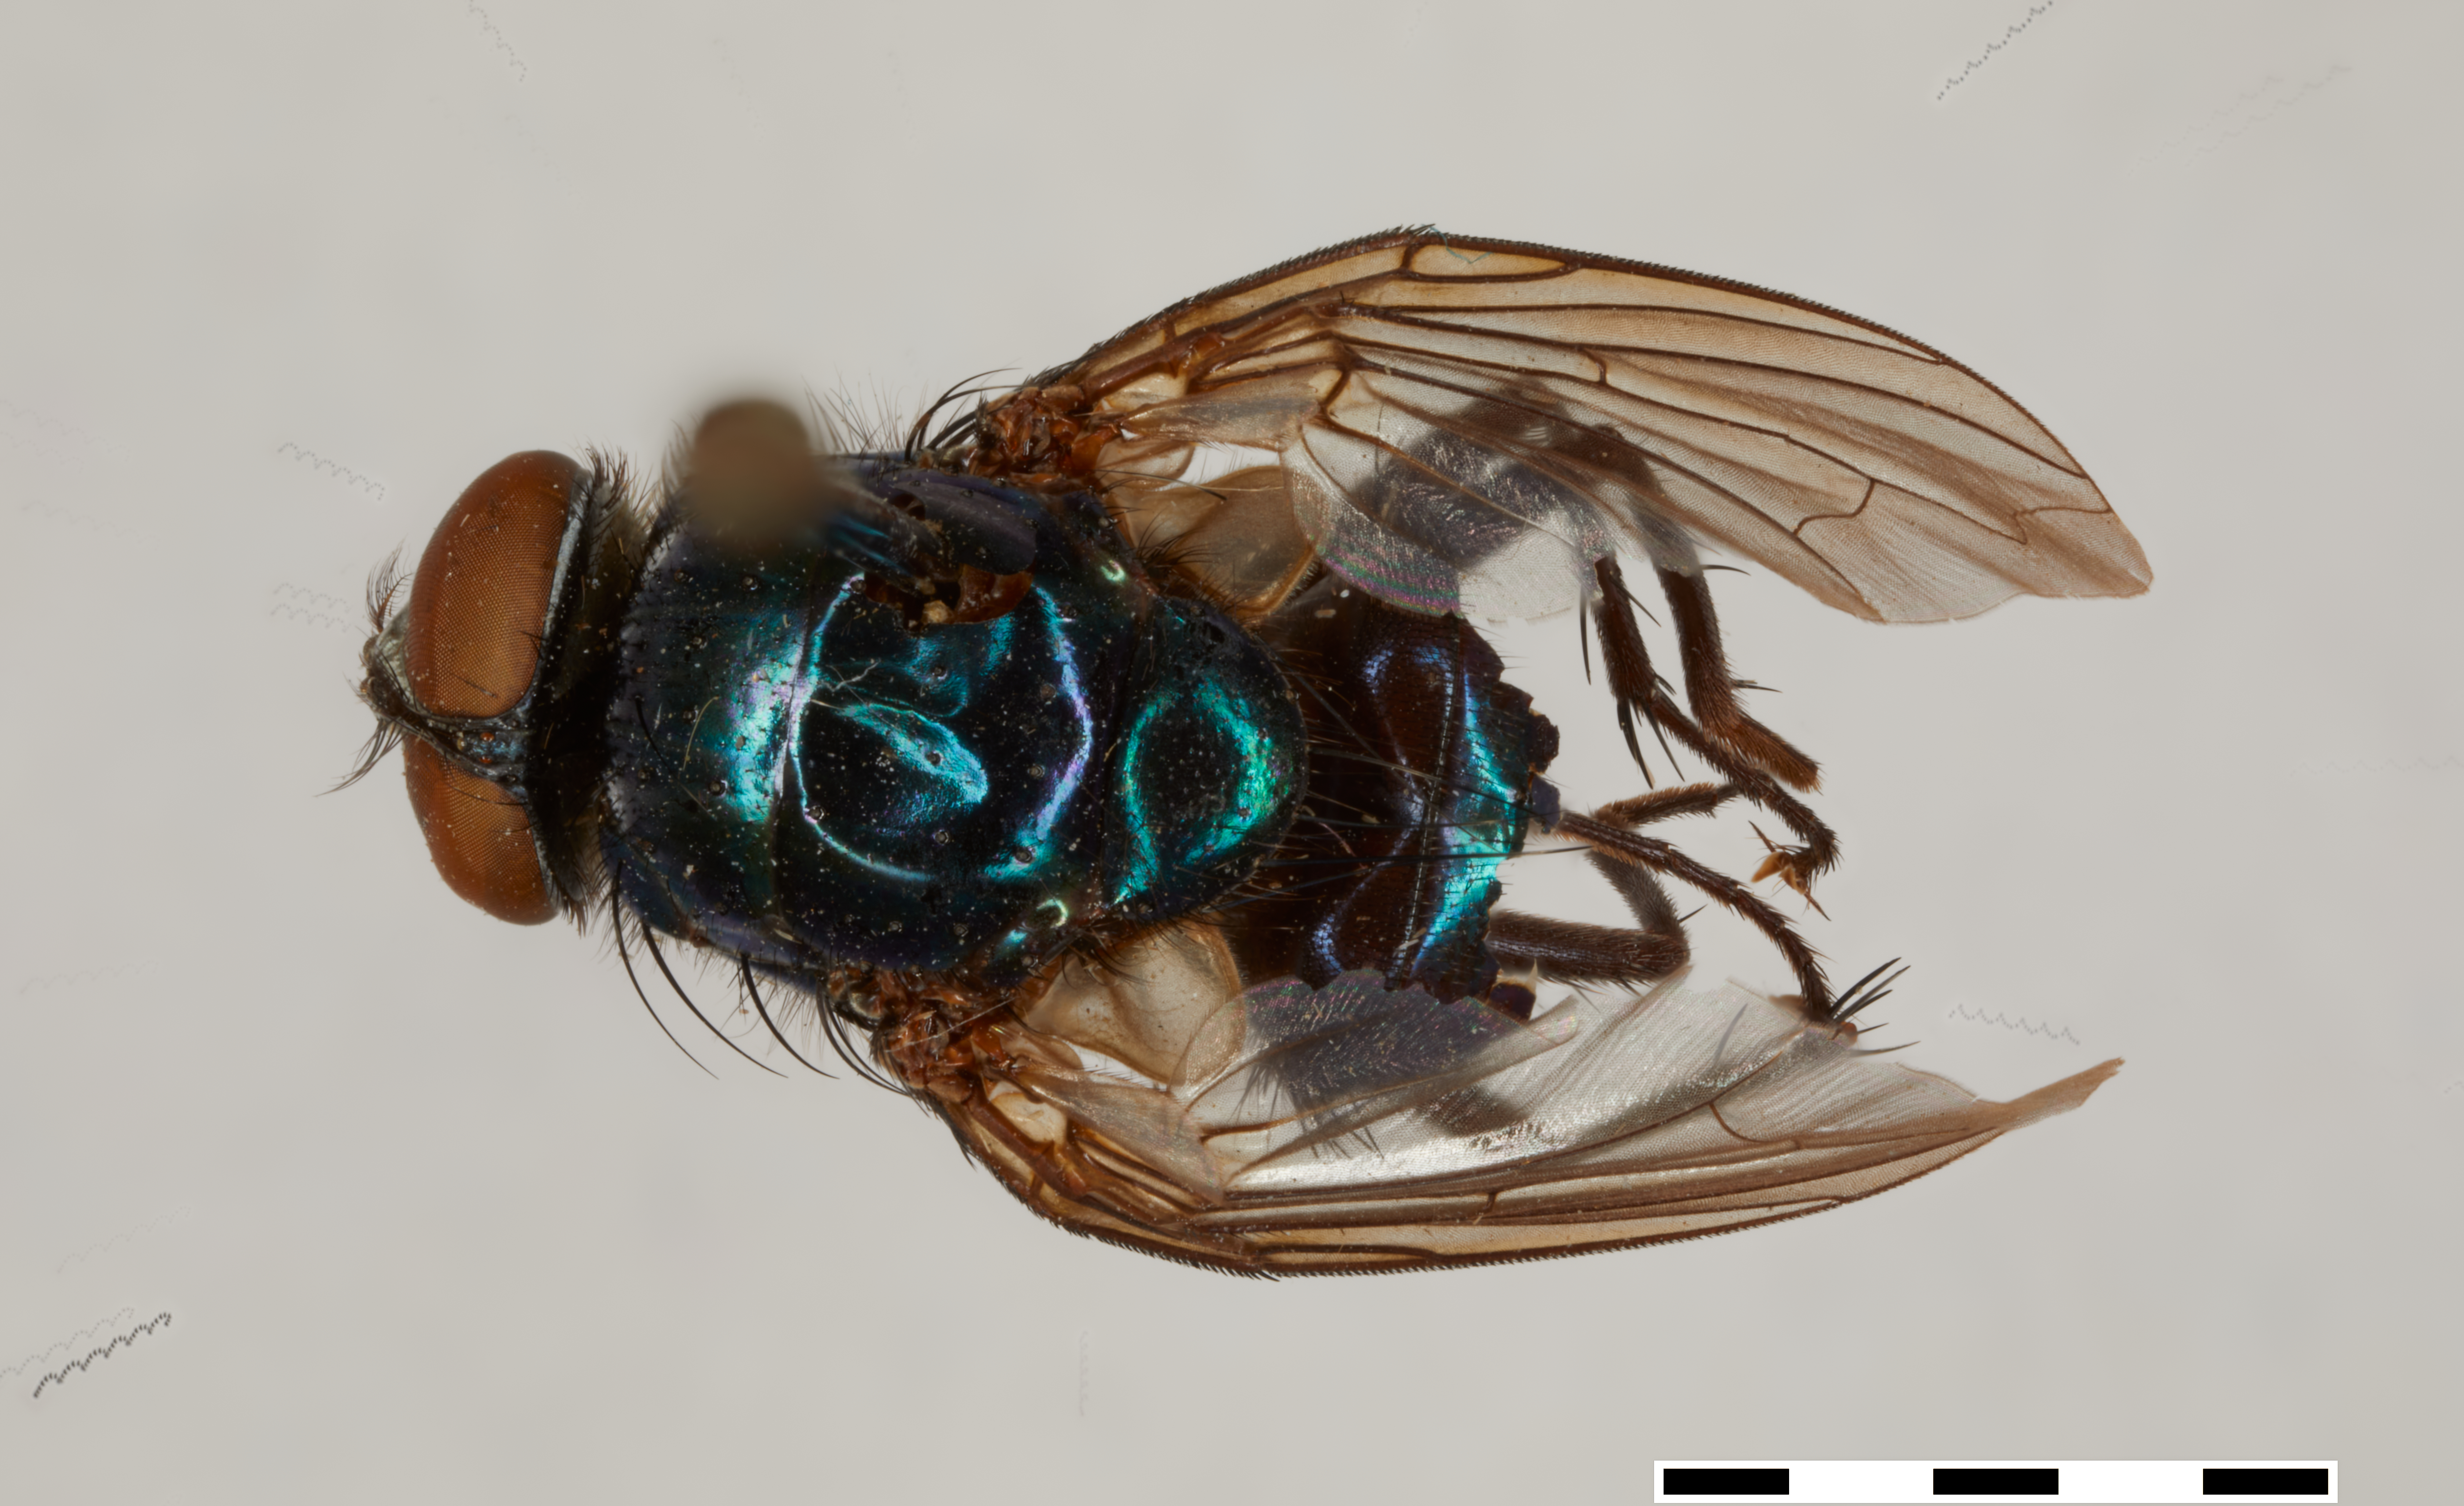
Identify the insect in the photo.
Dyseritomyia lata
